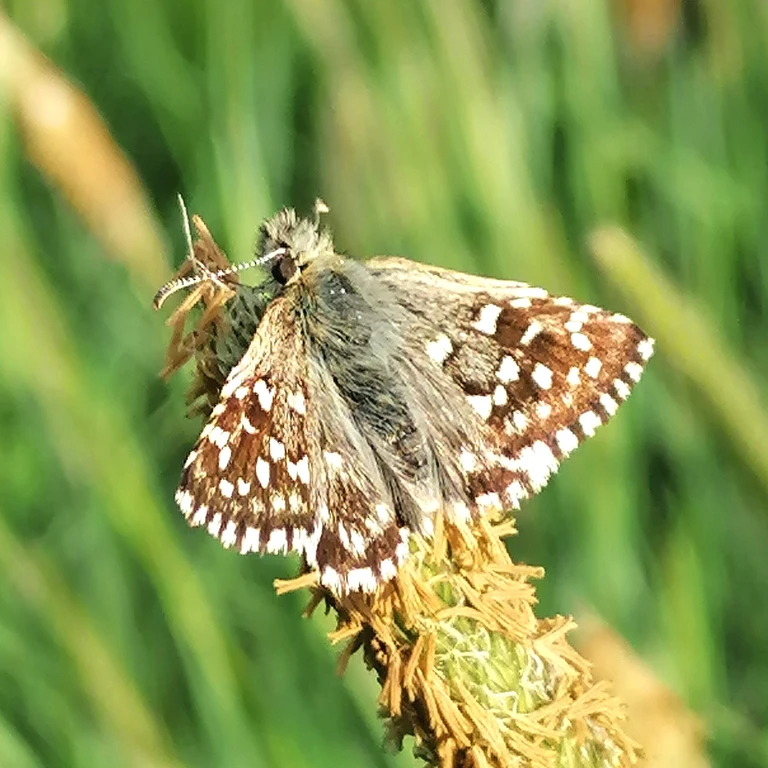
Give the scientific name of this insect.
Pyrgus malvae
